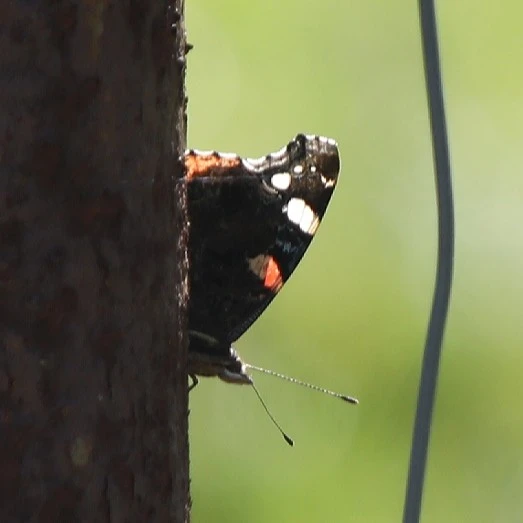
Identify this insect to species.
Vanessa atalanta
